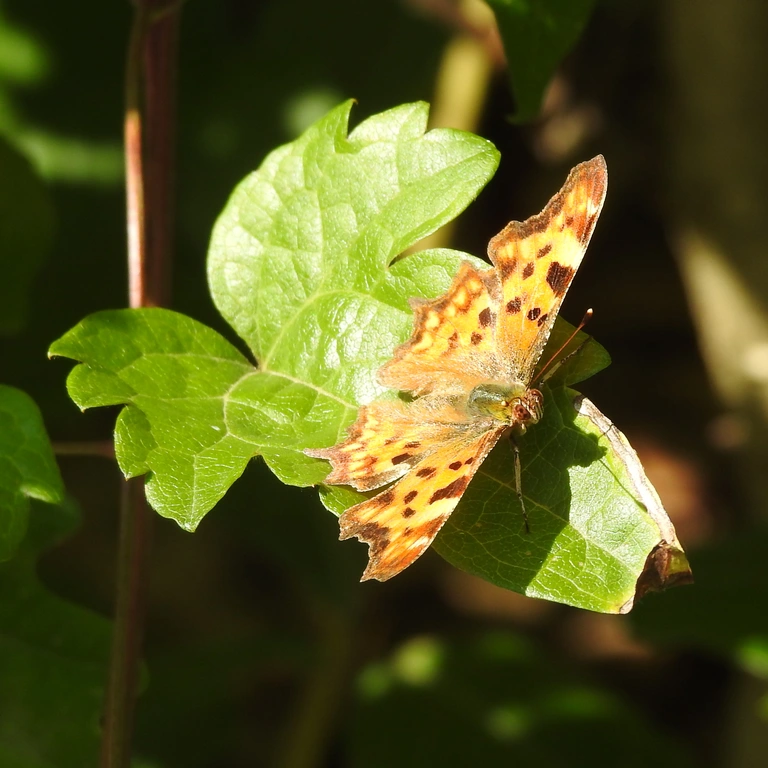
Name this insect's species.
Polygonia c-album
